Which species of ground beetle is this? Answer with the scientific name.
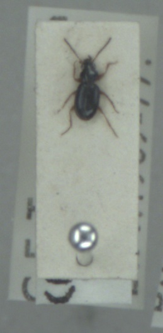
Bembidion gilvipes
